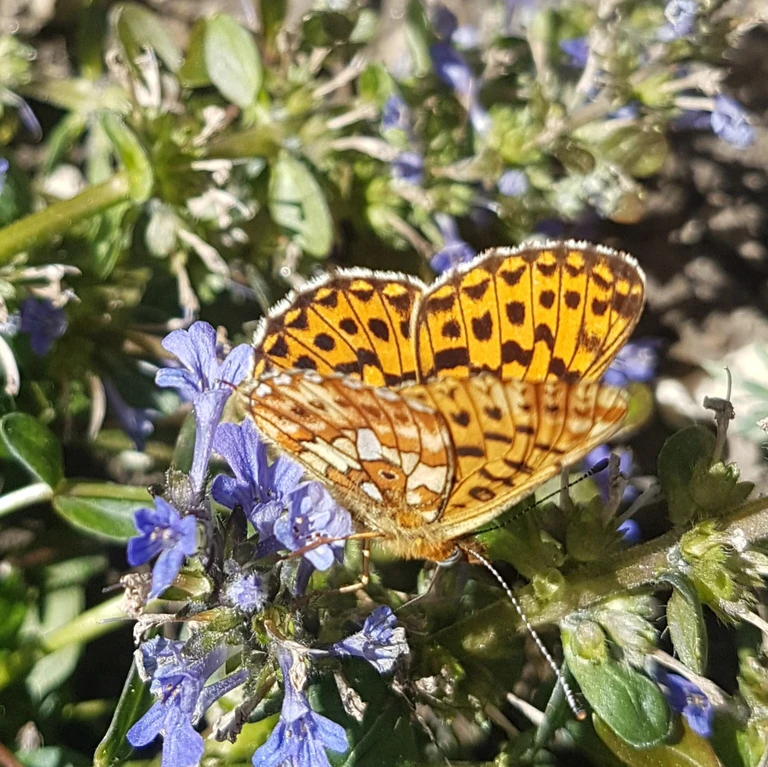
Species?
Boloria euphrosyne (also Clossiana euphrosyne)
